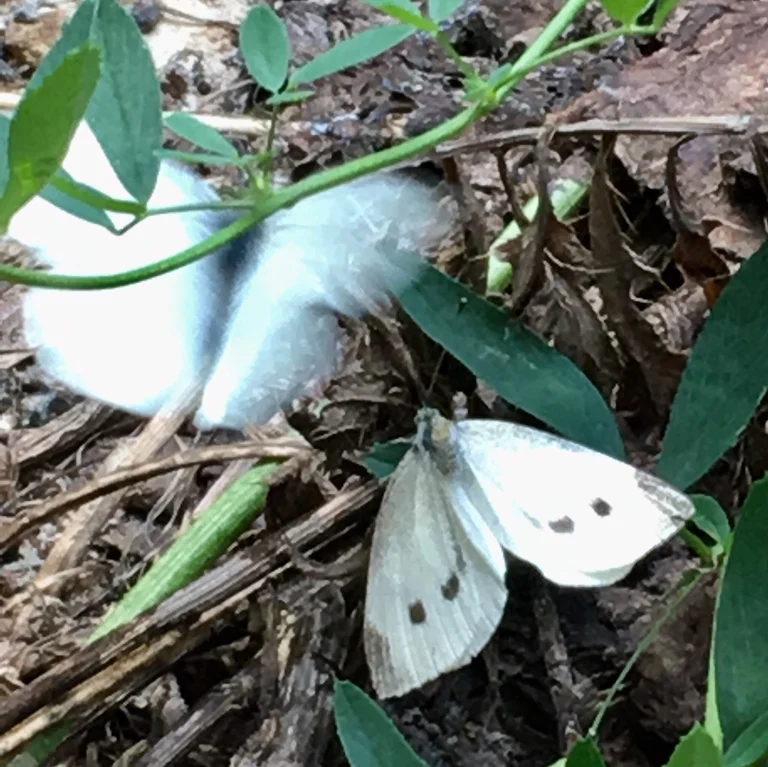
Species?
Pieris rapae
